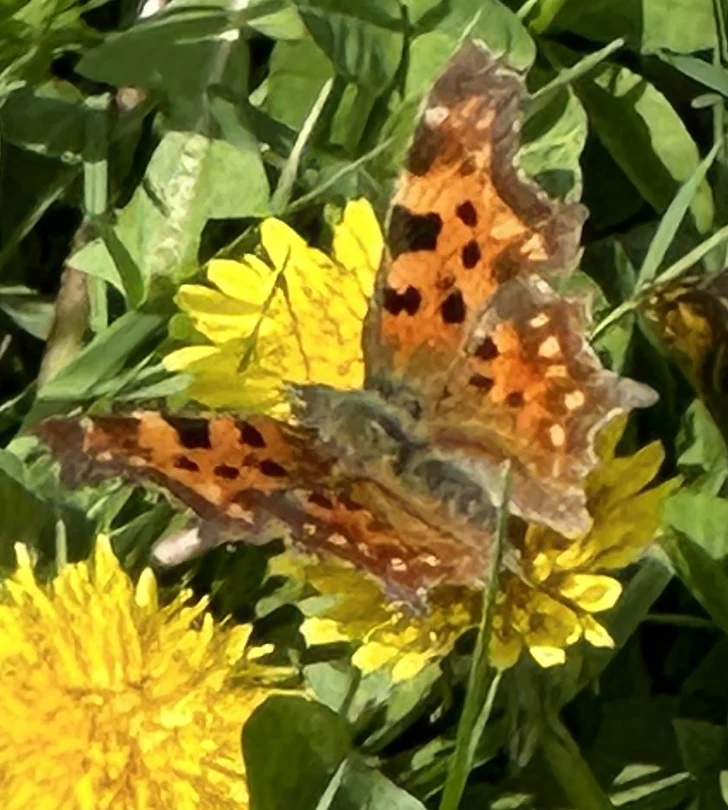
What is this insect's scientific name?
Polygonia c-album
